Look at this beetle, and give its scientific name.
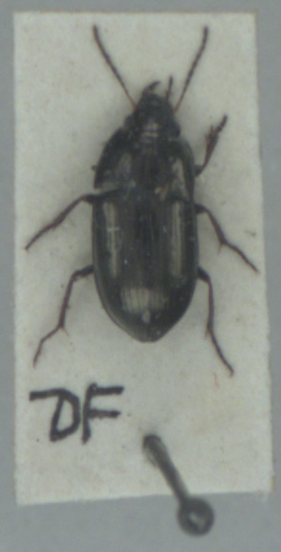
Amara communis
